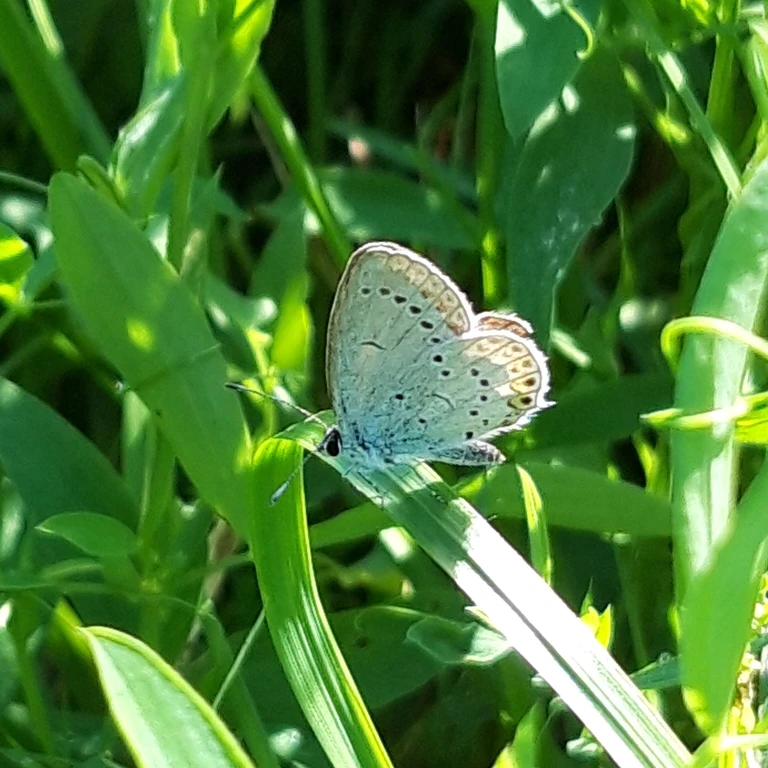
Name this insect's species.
Cupido argiades (also Elkalyce argiades)
